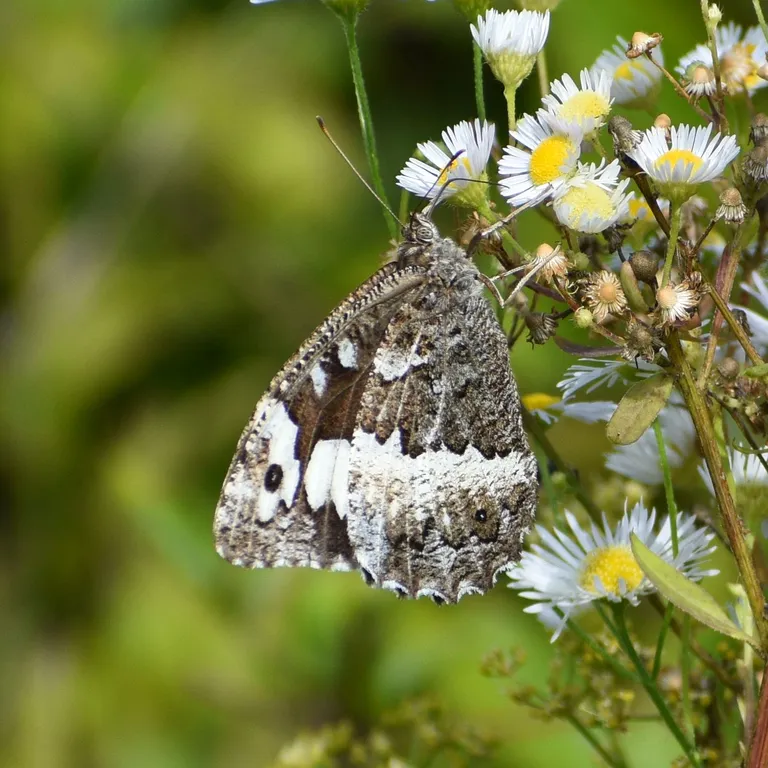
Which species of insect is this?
Brintesia circe
